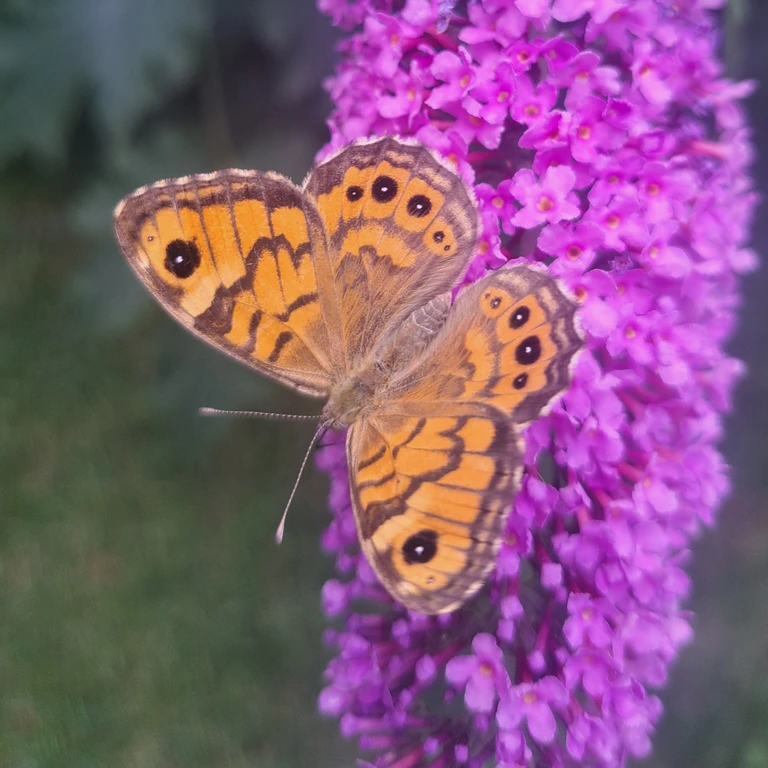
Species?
Lasiommata megera (also Pararge megera)
